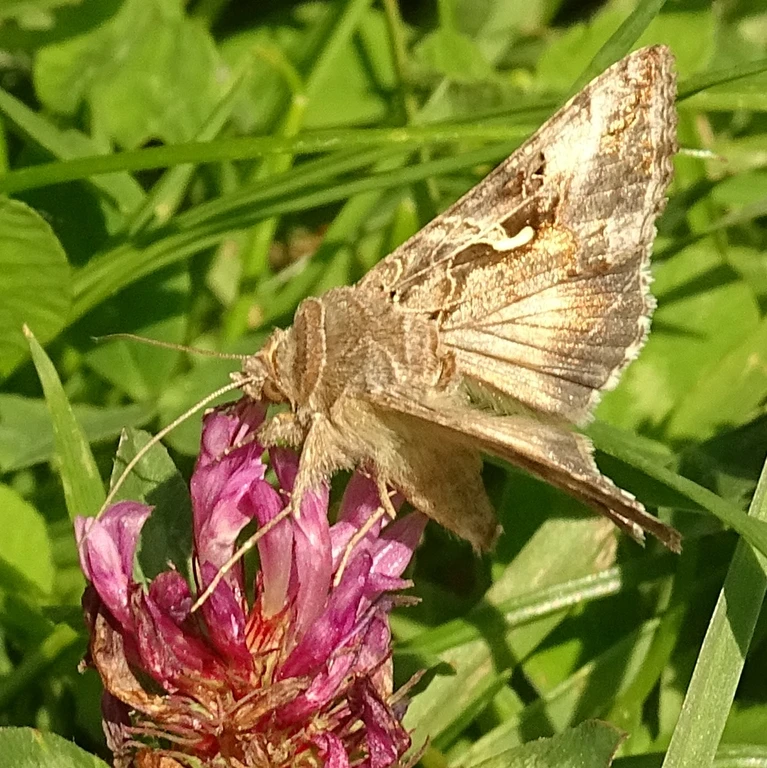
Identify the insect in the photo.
Autographa gamma
